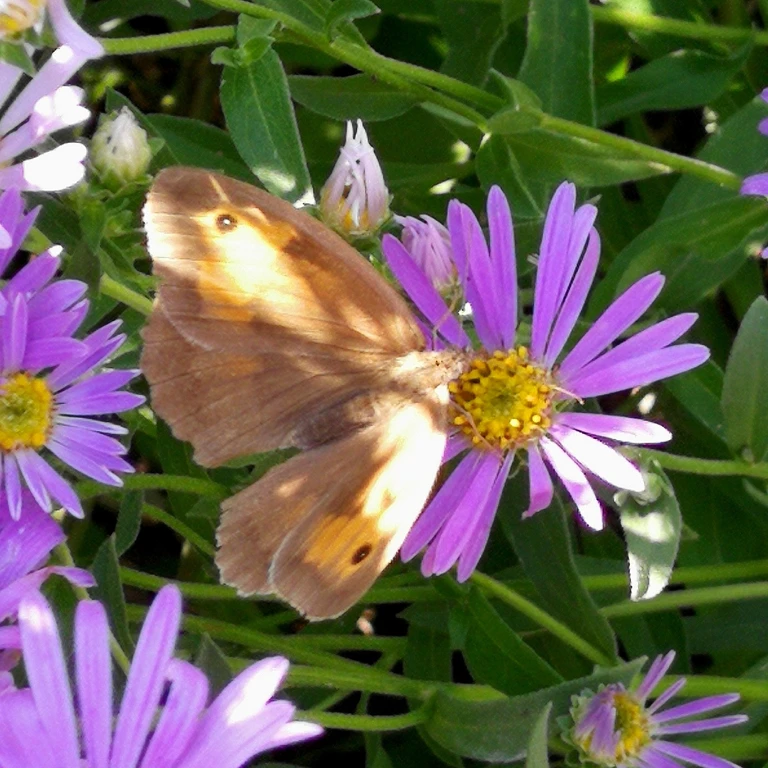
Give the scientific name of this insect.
Maniola jurtina
